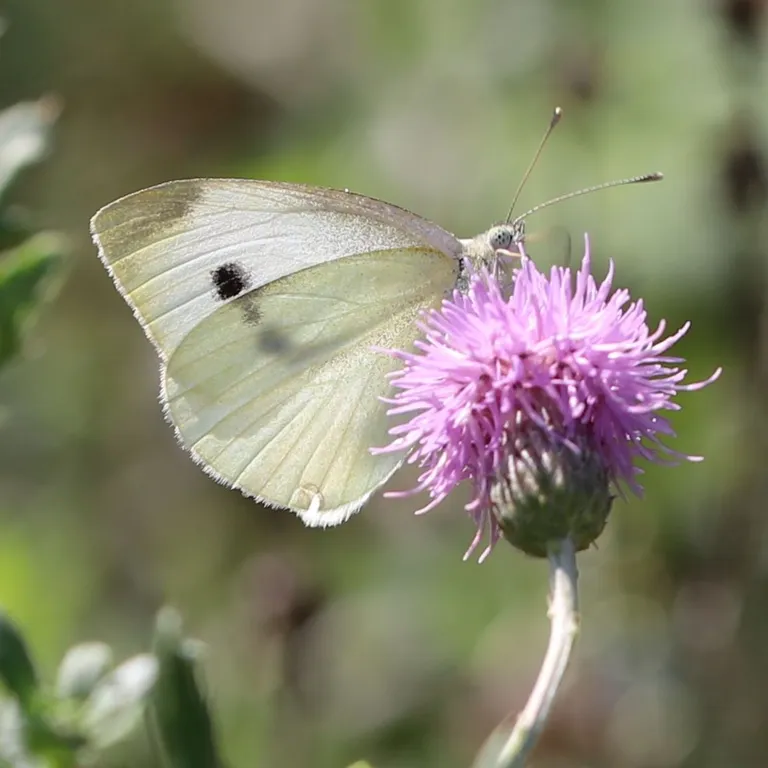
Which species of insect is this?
Pieris rapae
